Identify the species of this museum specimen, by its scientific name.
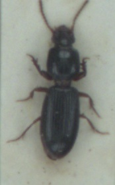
Clivina fossor
